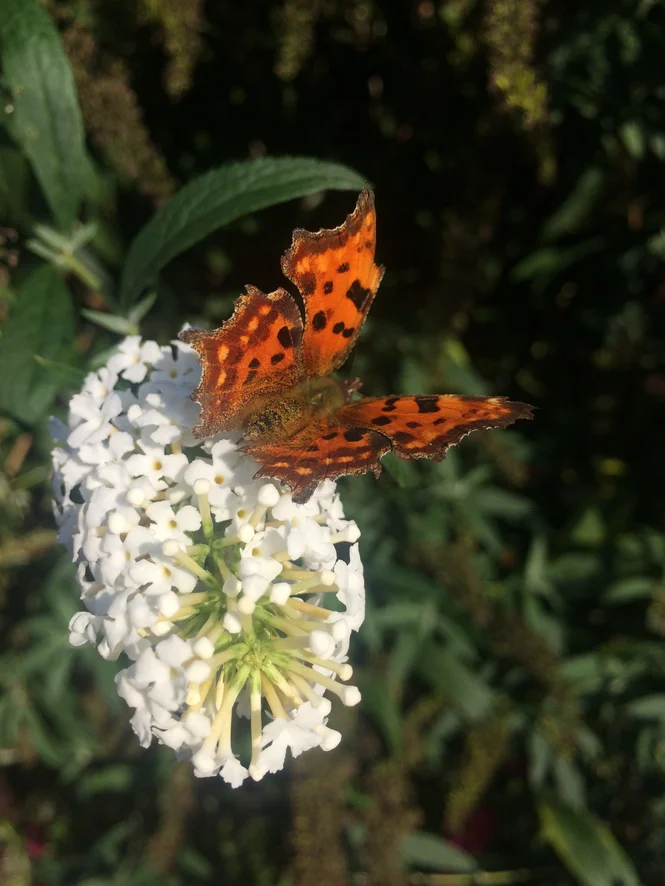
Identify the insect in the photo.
Polygonia c-album
